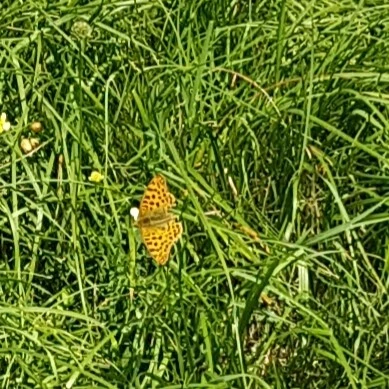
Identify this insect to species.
Issoria lathonia
